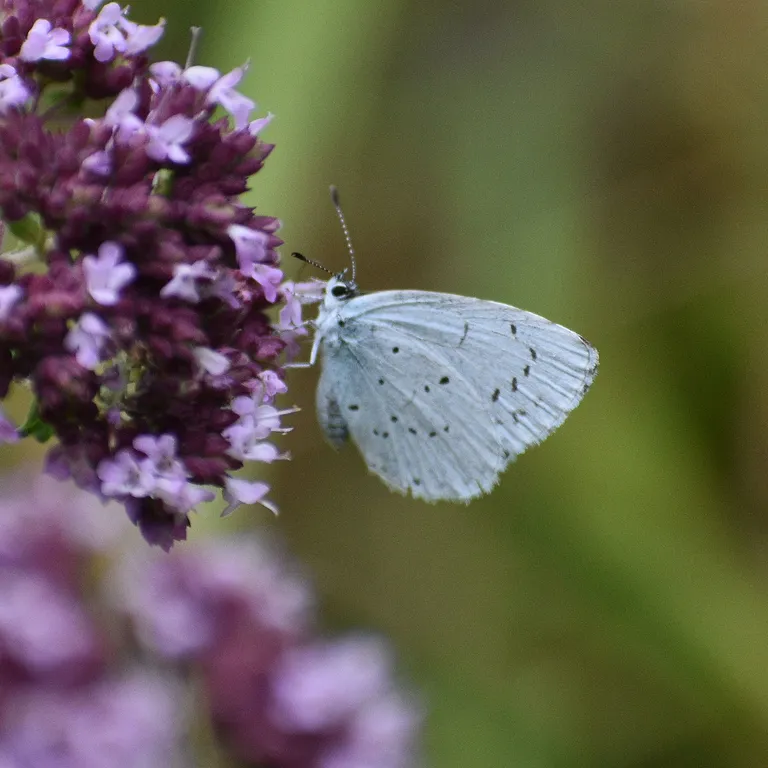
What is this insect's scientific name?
Celastrina argiolus
